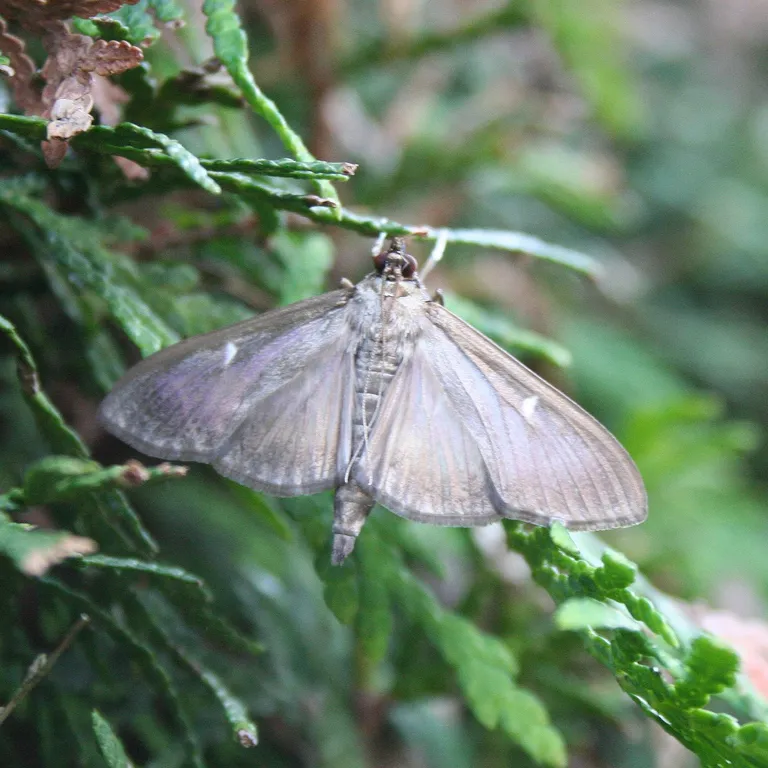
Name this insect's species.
Cydalima perspectalis
